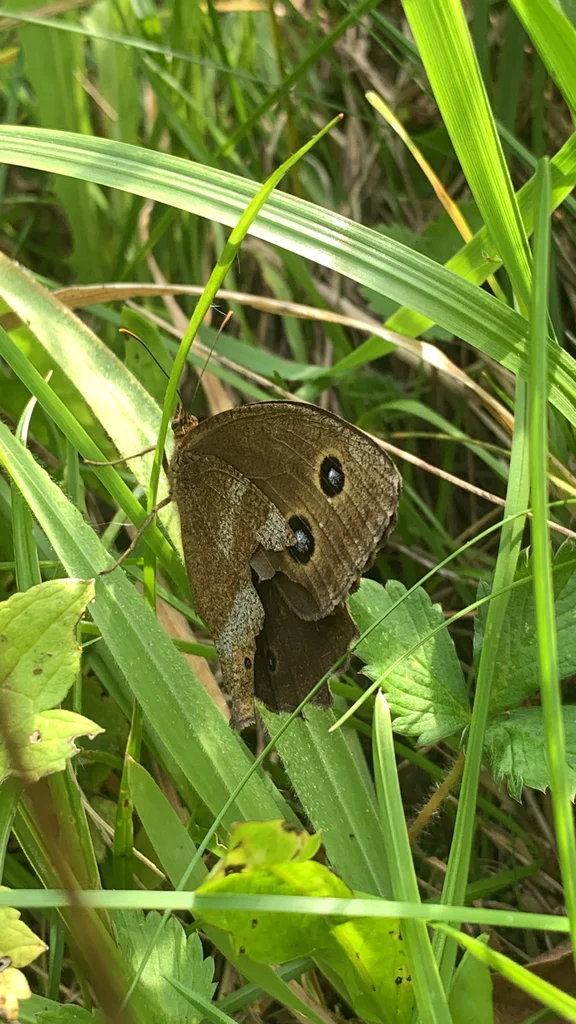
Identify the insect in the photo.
Minois dryas
